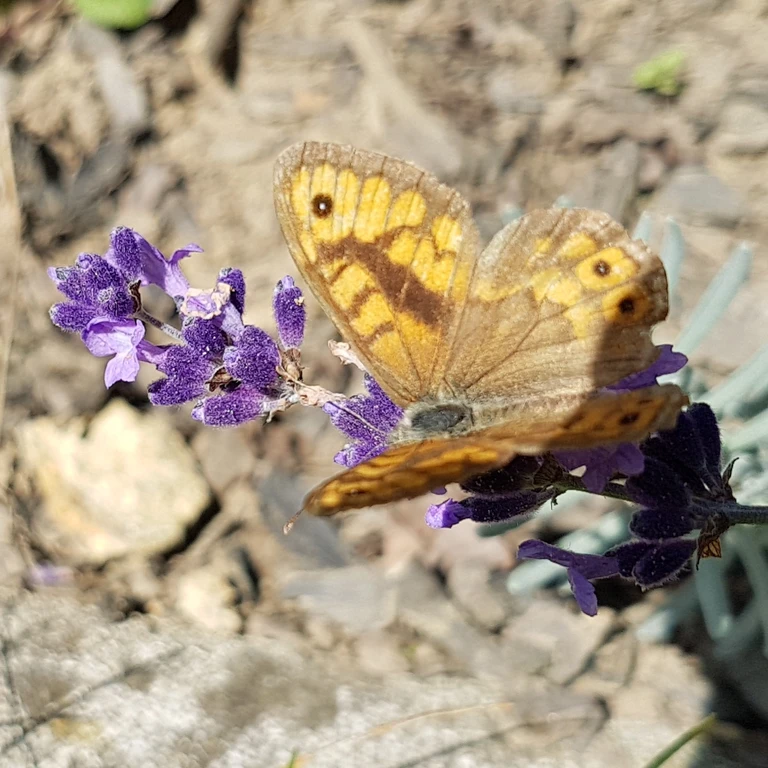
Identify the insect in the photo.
Lasiommata megera (also Pararge megera)
